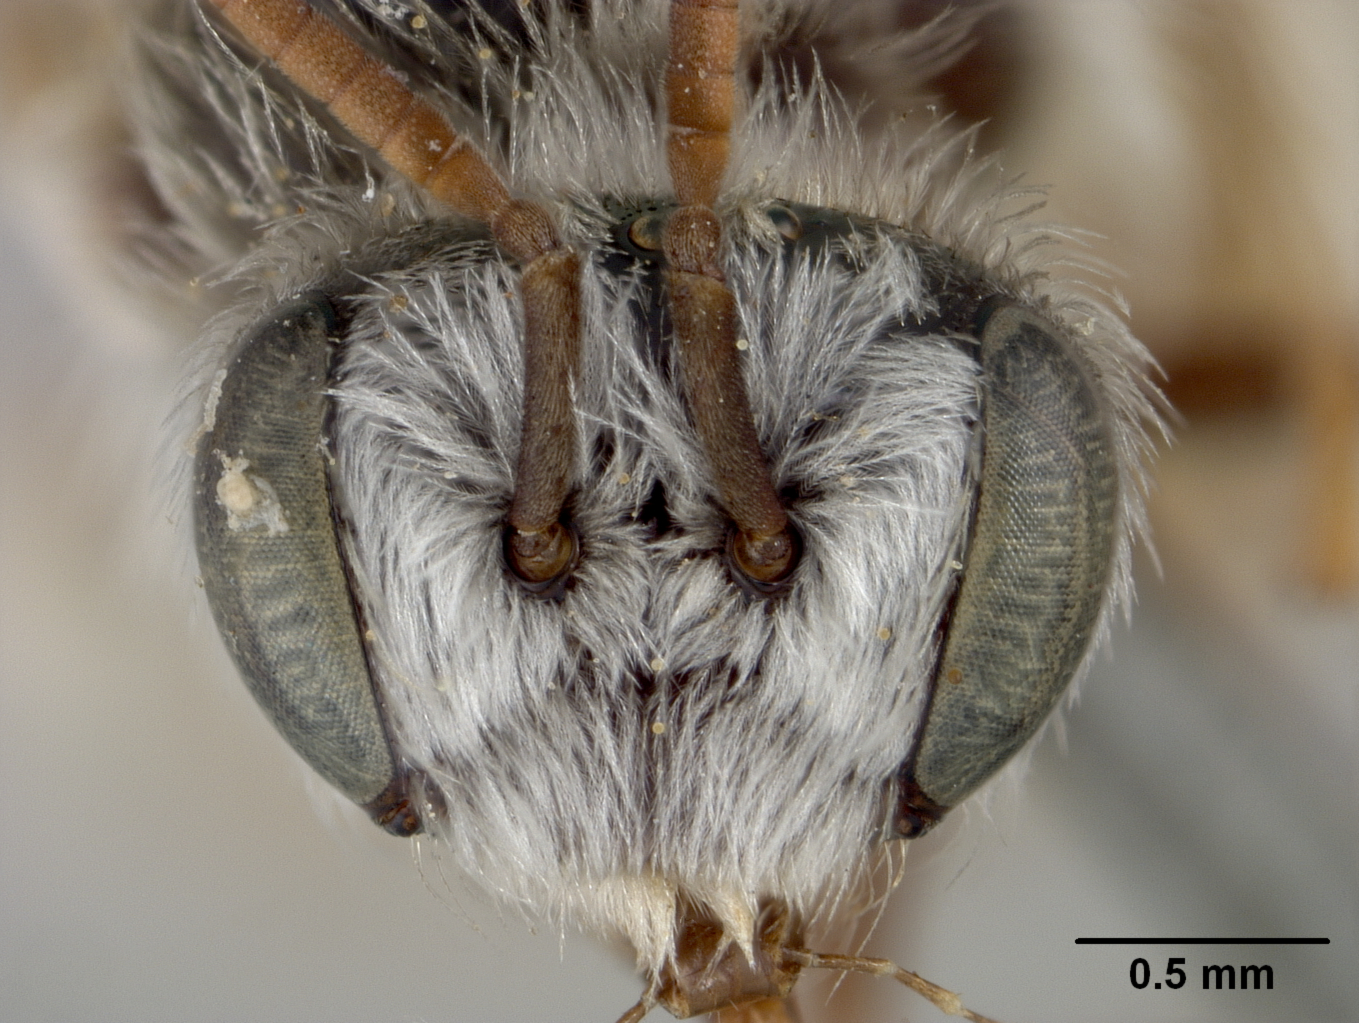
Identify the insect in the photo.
Exomalopsis solidaginis
